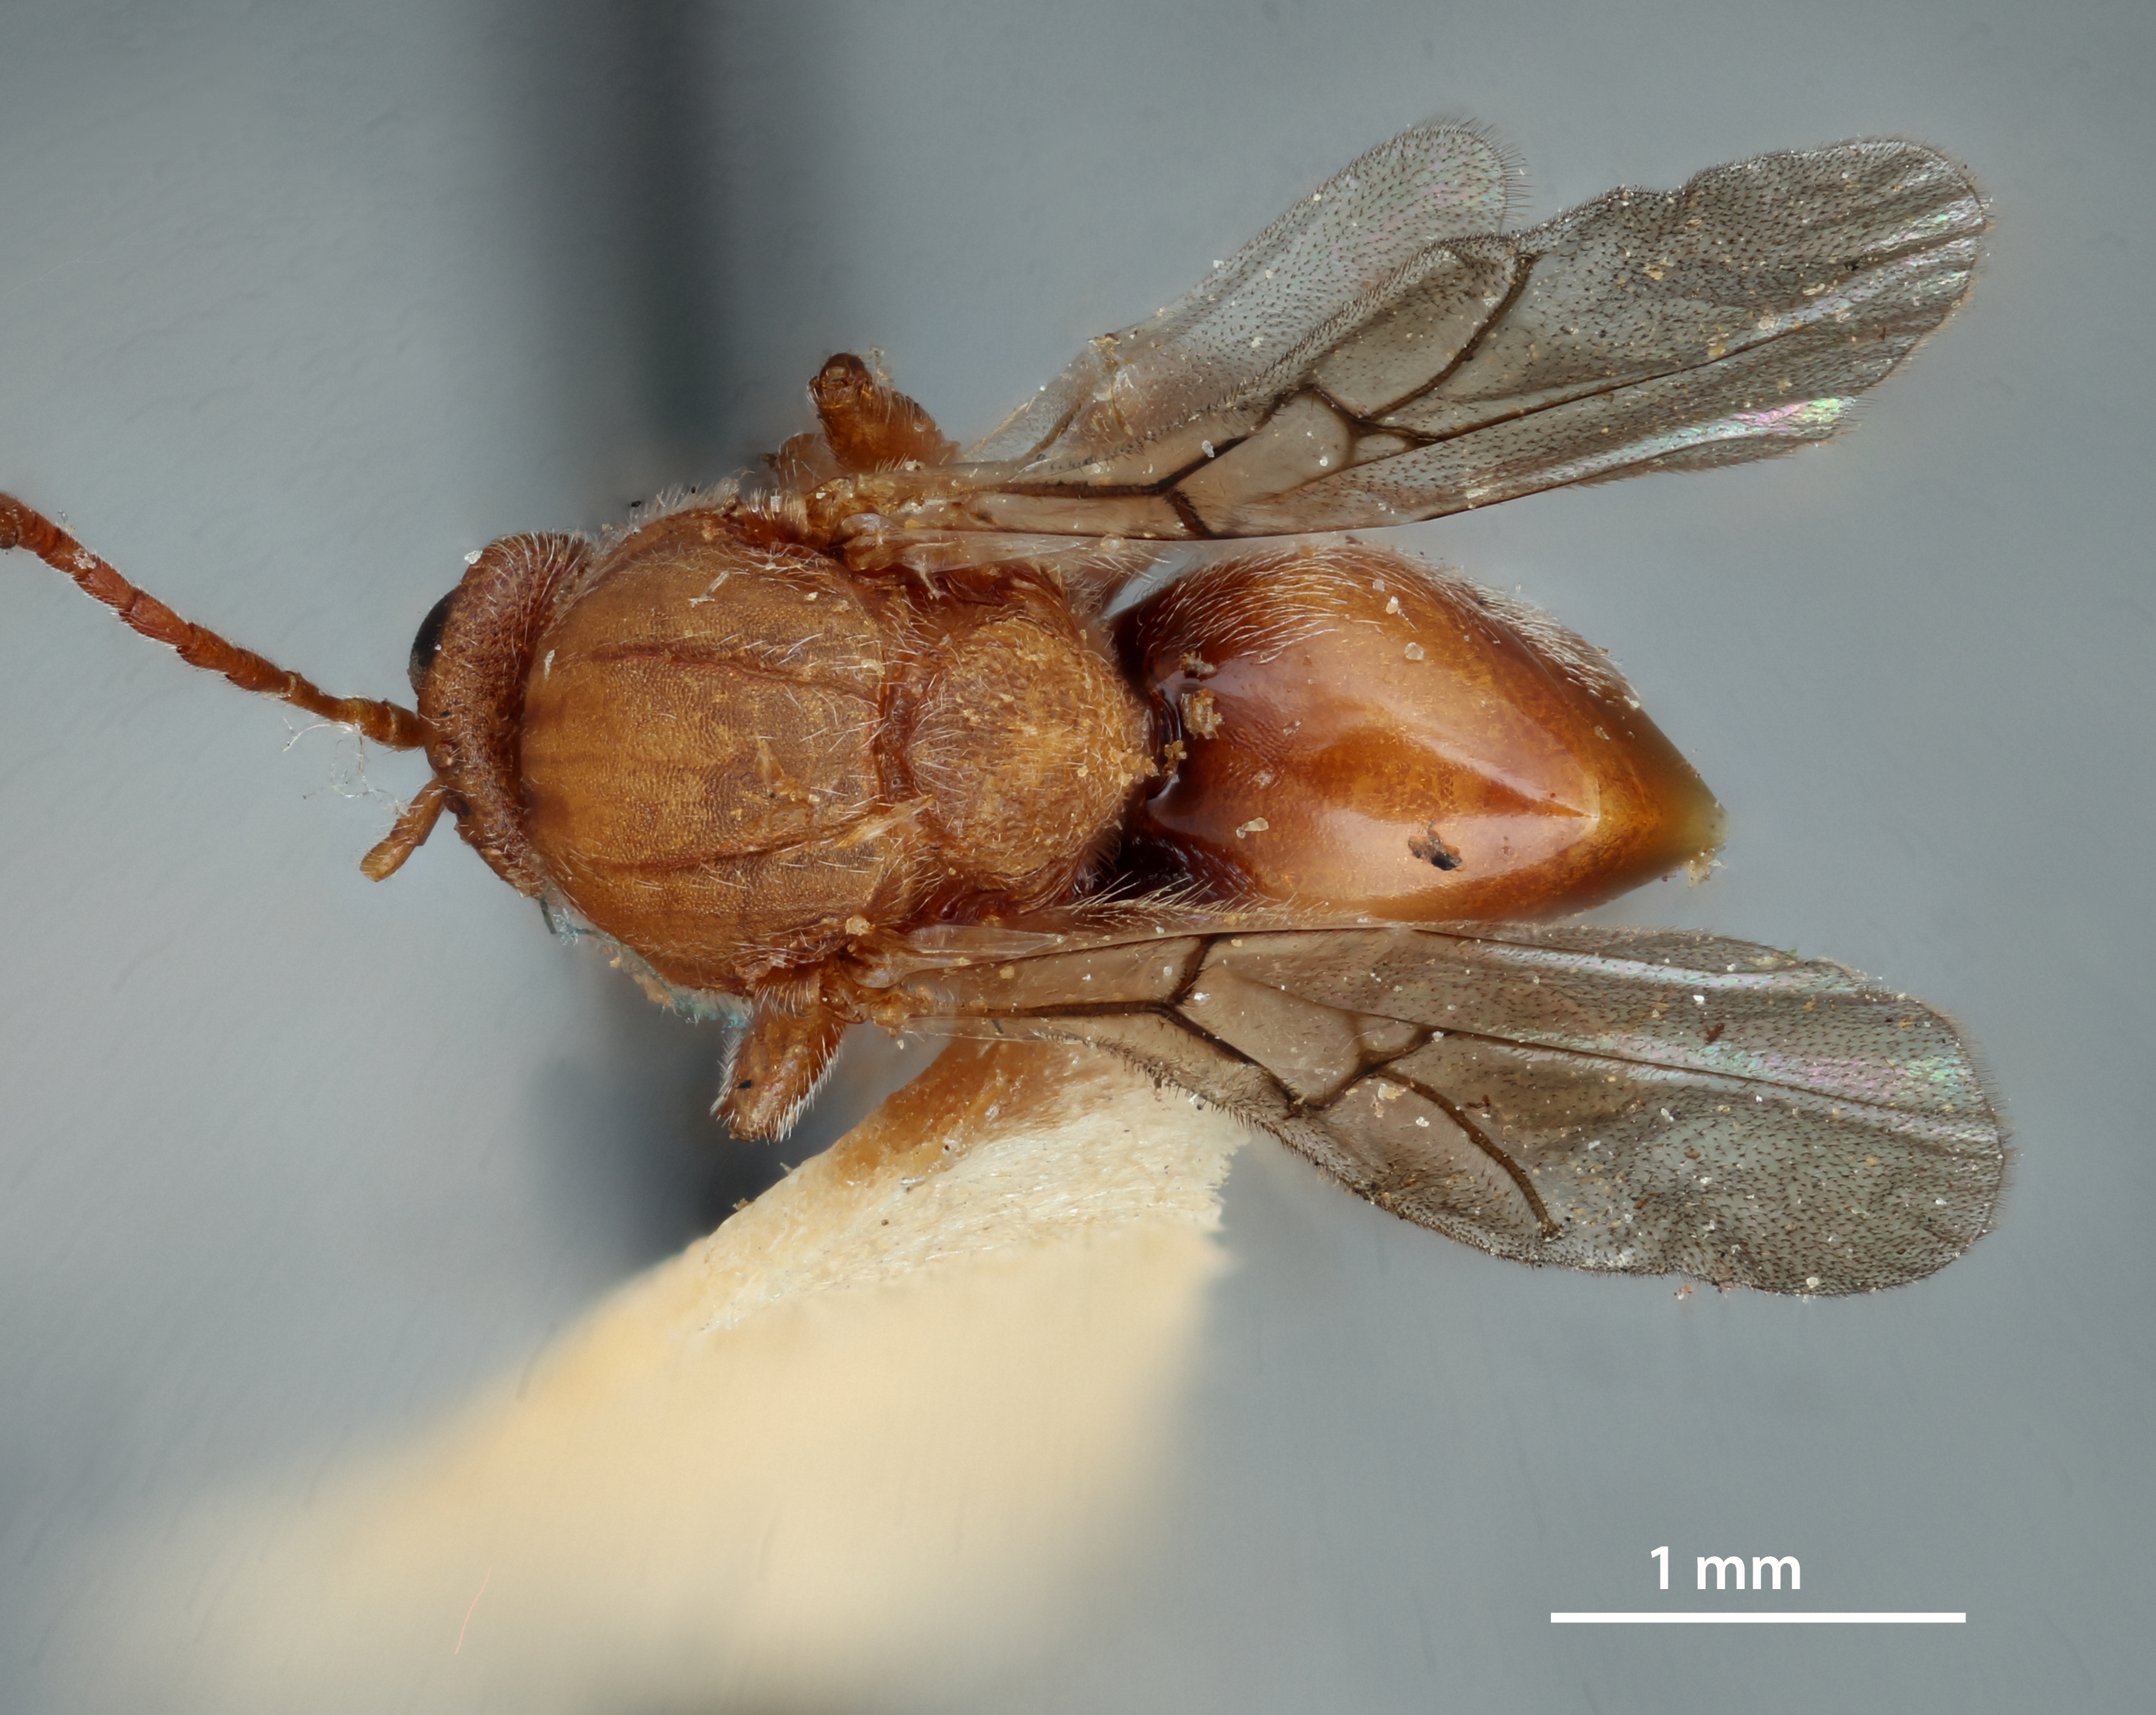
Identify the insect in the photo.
Holcaspis weldi
